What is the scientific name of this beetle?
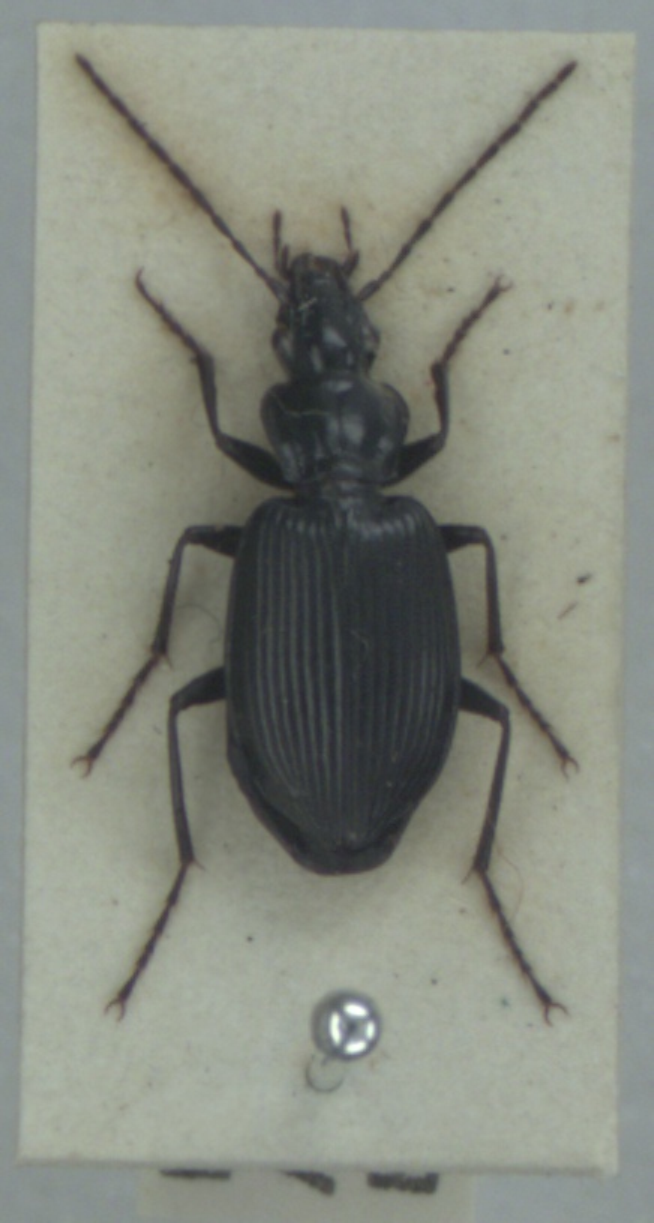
Platynus assimilis
